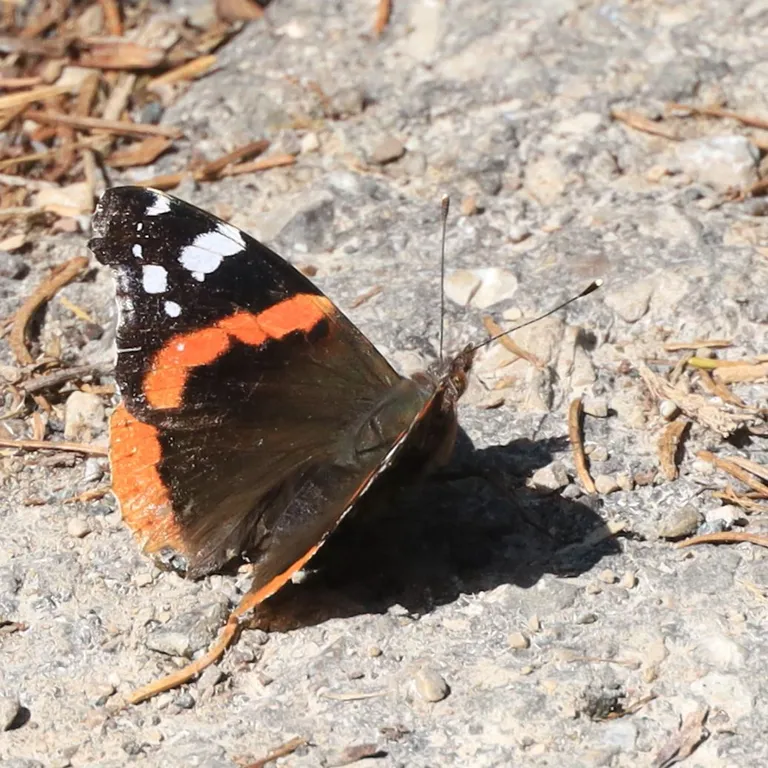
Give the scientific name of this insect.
Vanessa atalanta
